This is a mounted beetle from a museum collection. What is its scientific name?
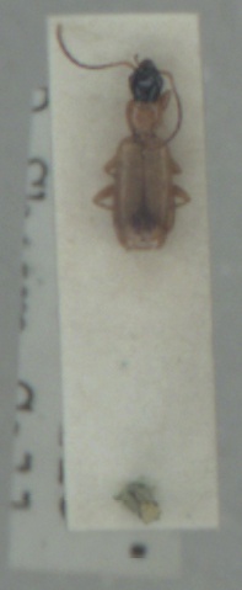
Demetrias monostigma
